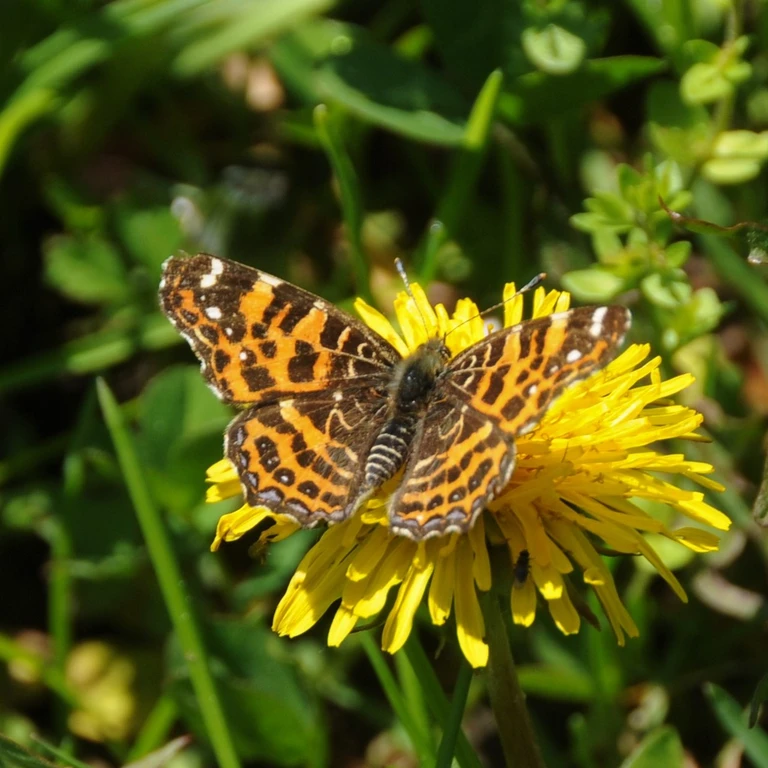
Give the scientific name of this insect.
Araschnia levana
